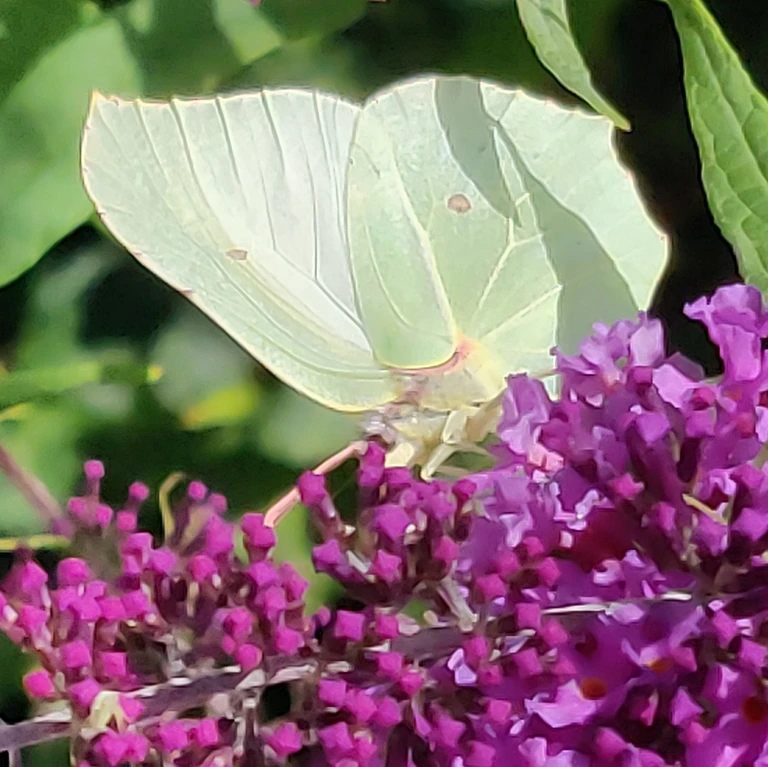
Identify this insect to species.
Gonepteryx rhamni
